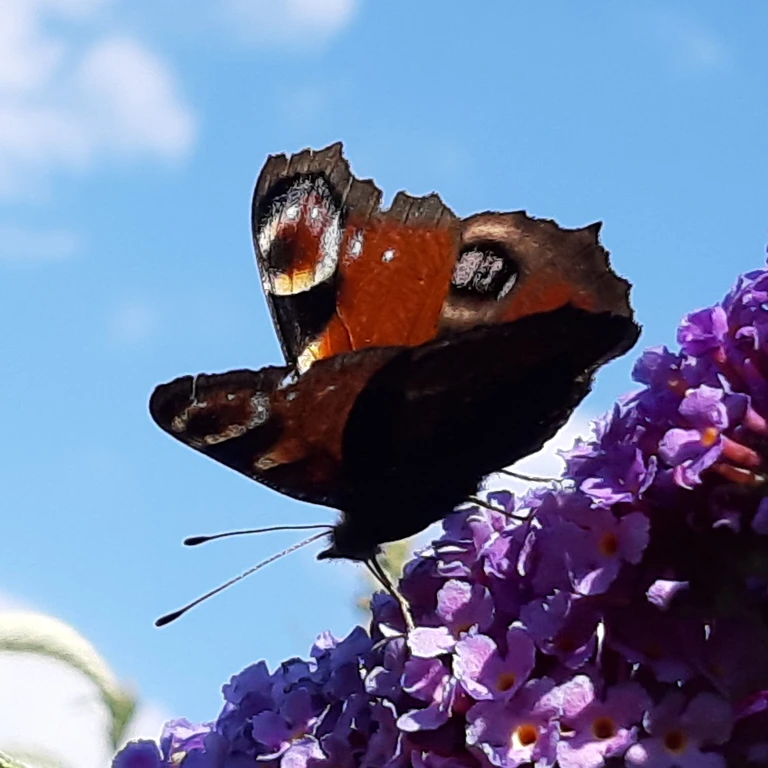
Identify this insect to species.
Aglais io
